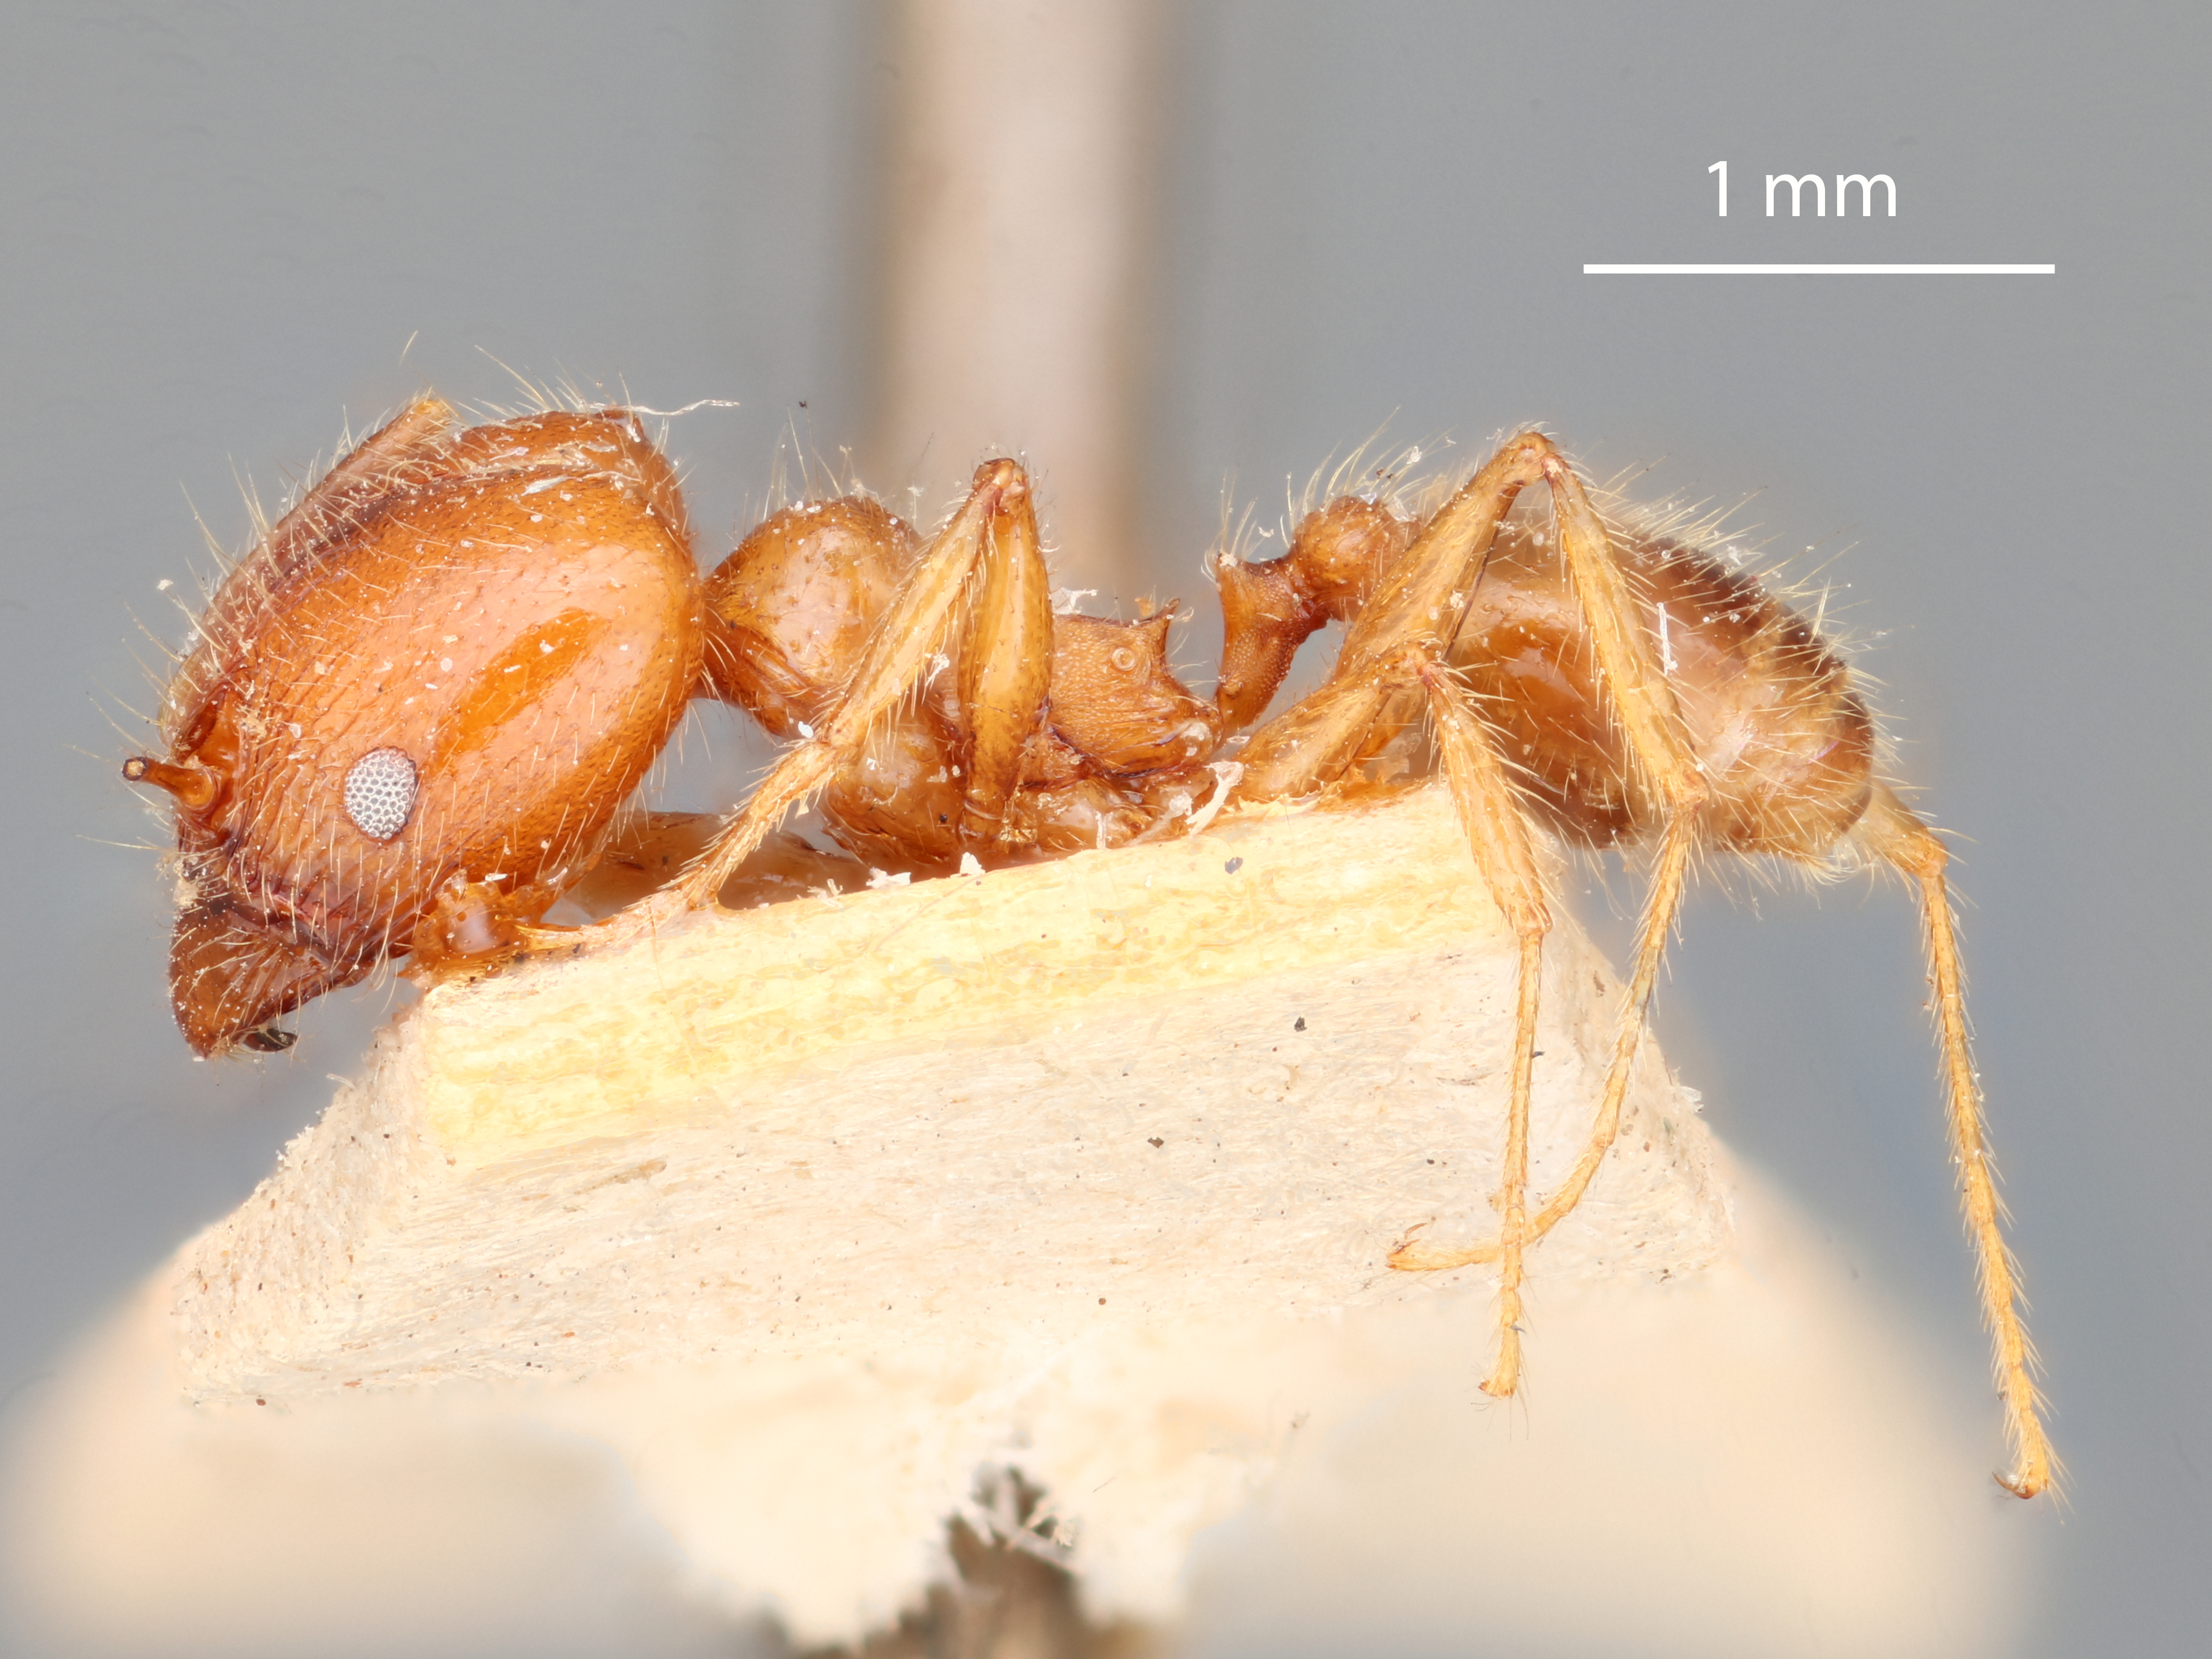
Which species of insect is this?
Pheidole dentata
